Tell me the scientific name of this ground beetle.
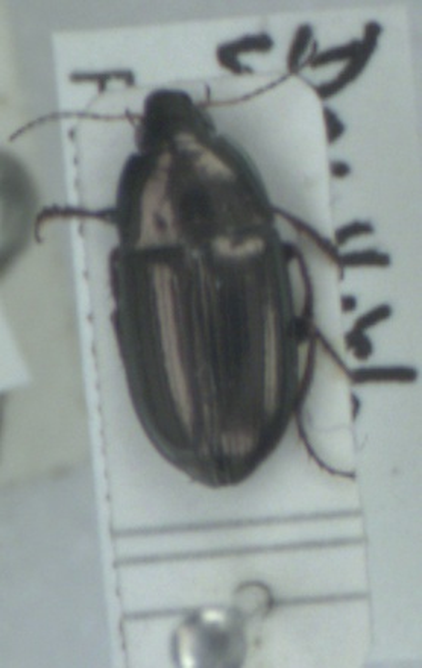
Amara aenea
